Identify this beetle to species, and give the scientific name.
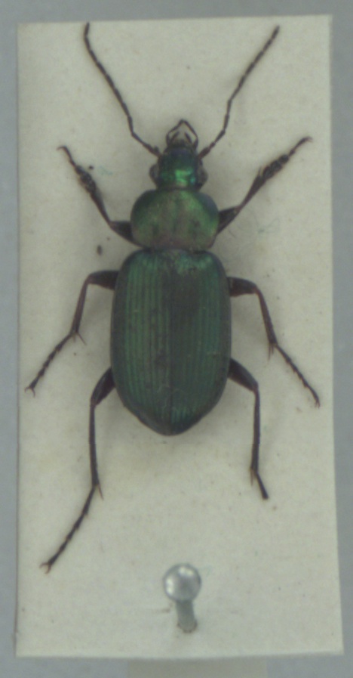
Chlaenius nigricornis
